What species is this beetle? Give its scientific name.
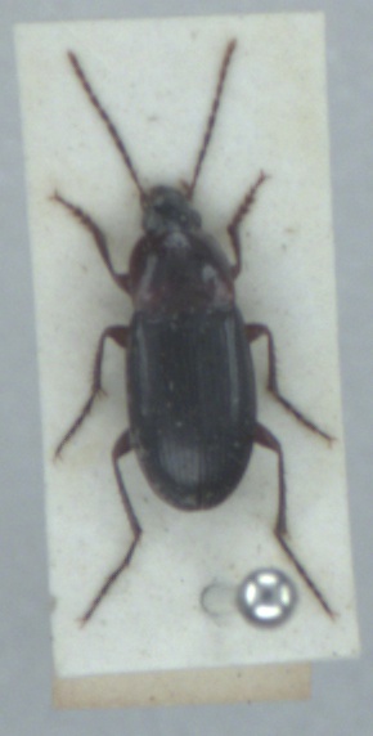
Calathus melanocephalus
